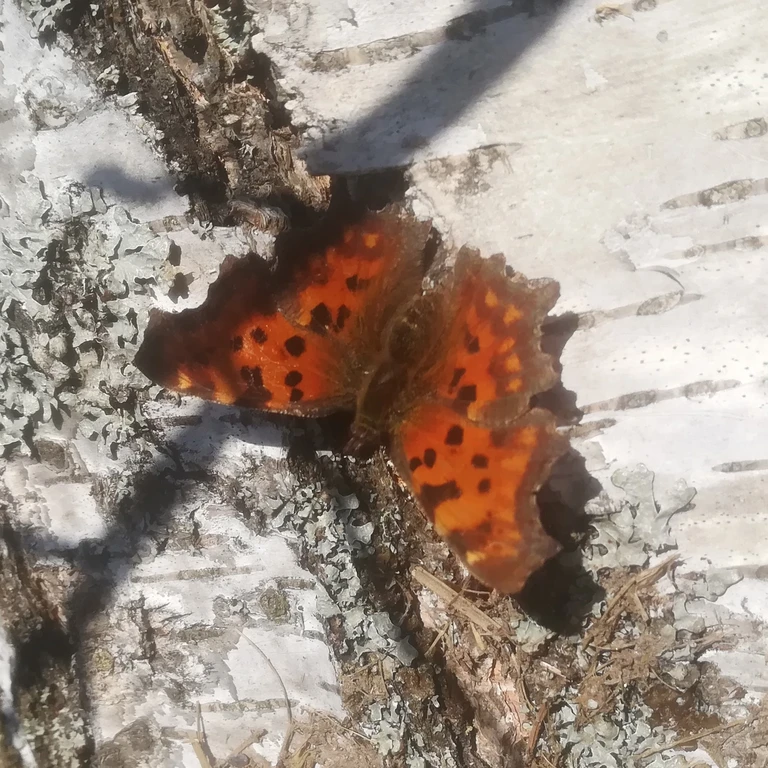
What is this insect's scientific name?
Polygonia c-album
